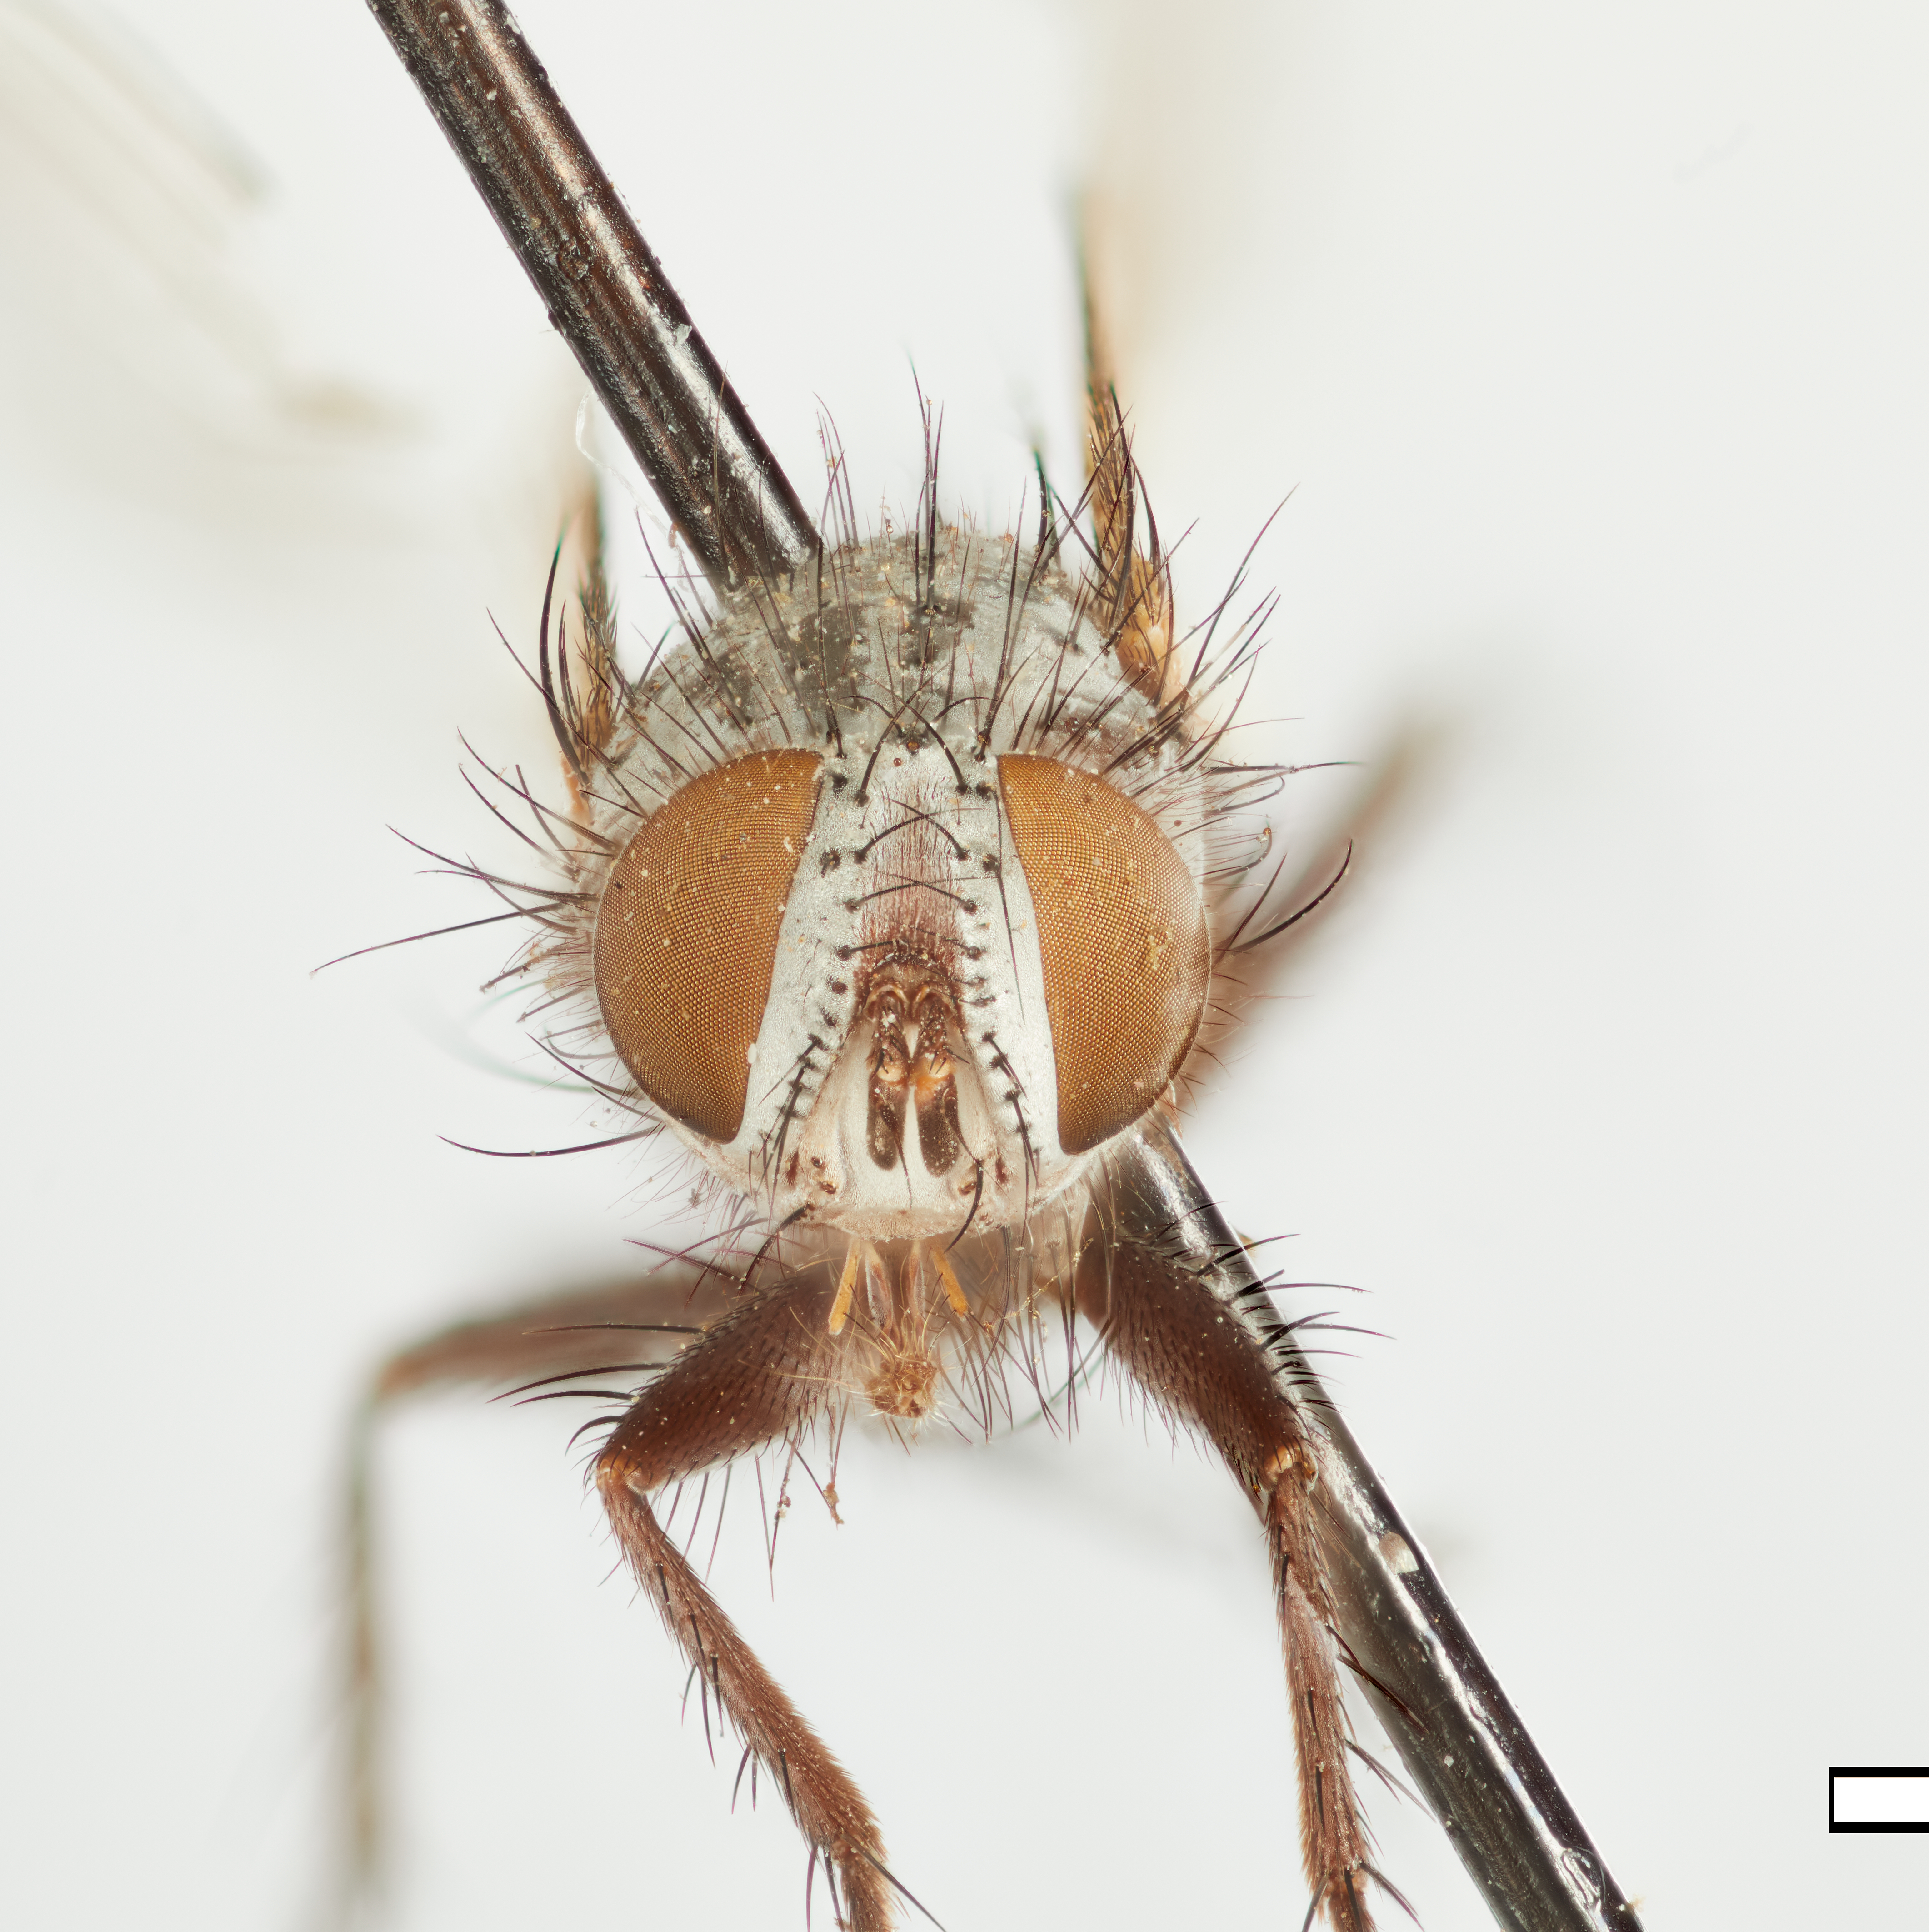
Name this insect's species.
Brachycoma pulverea
